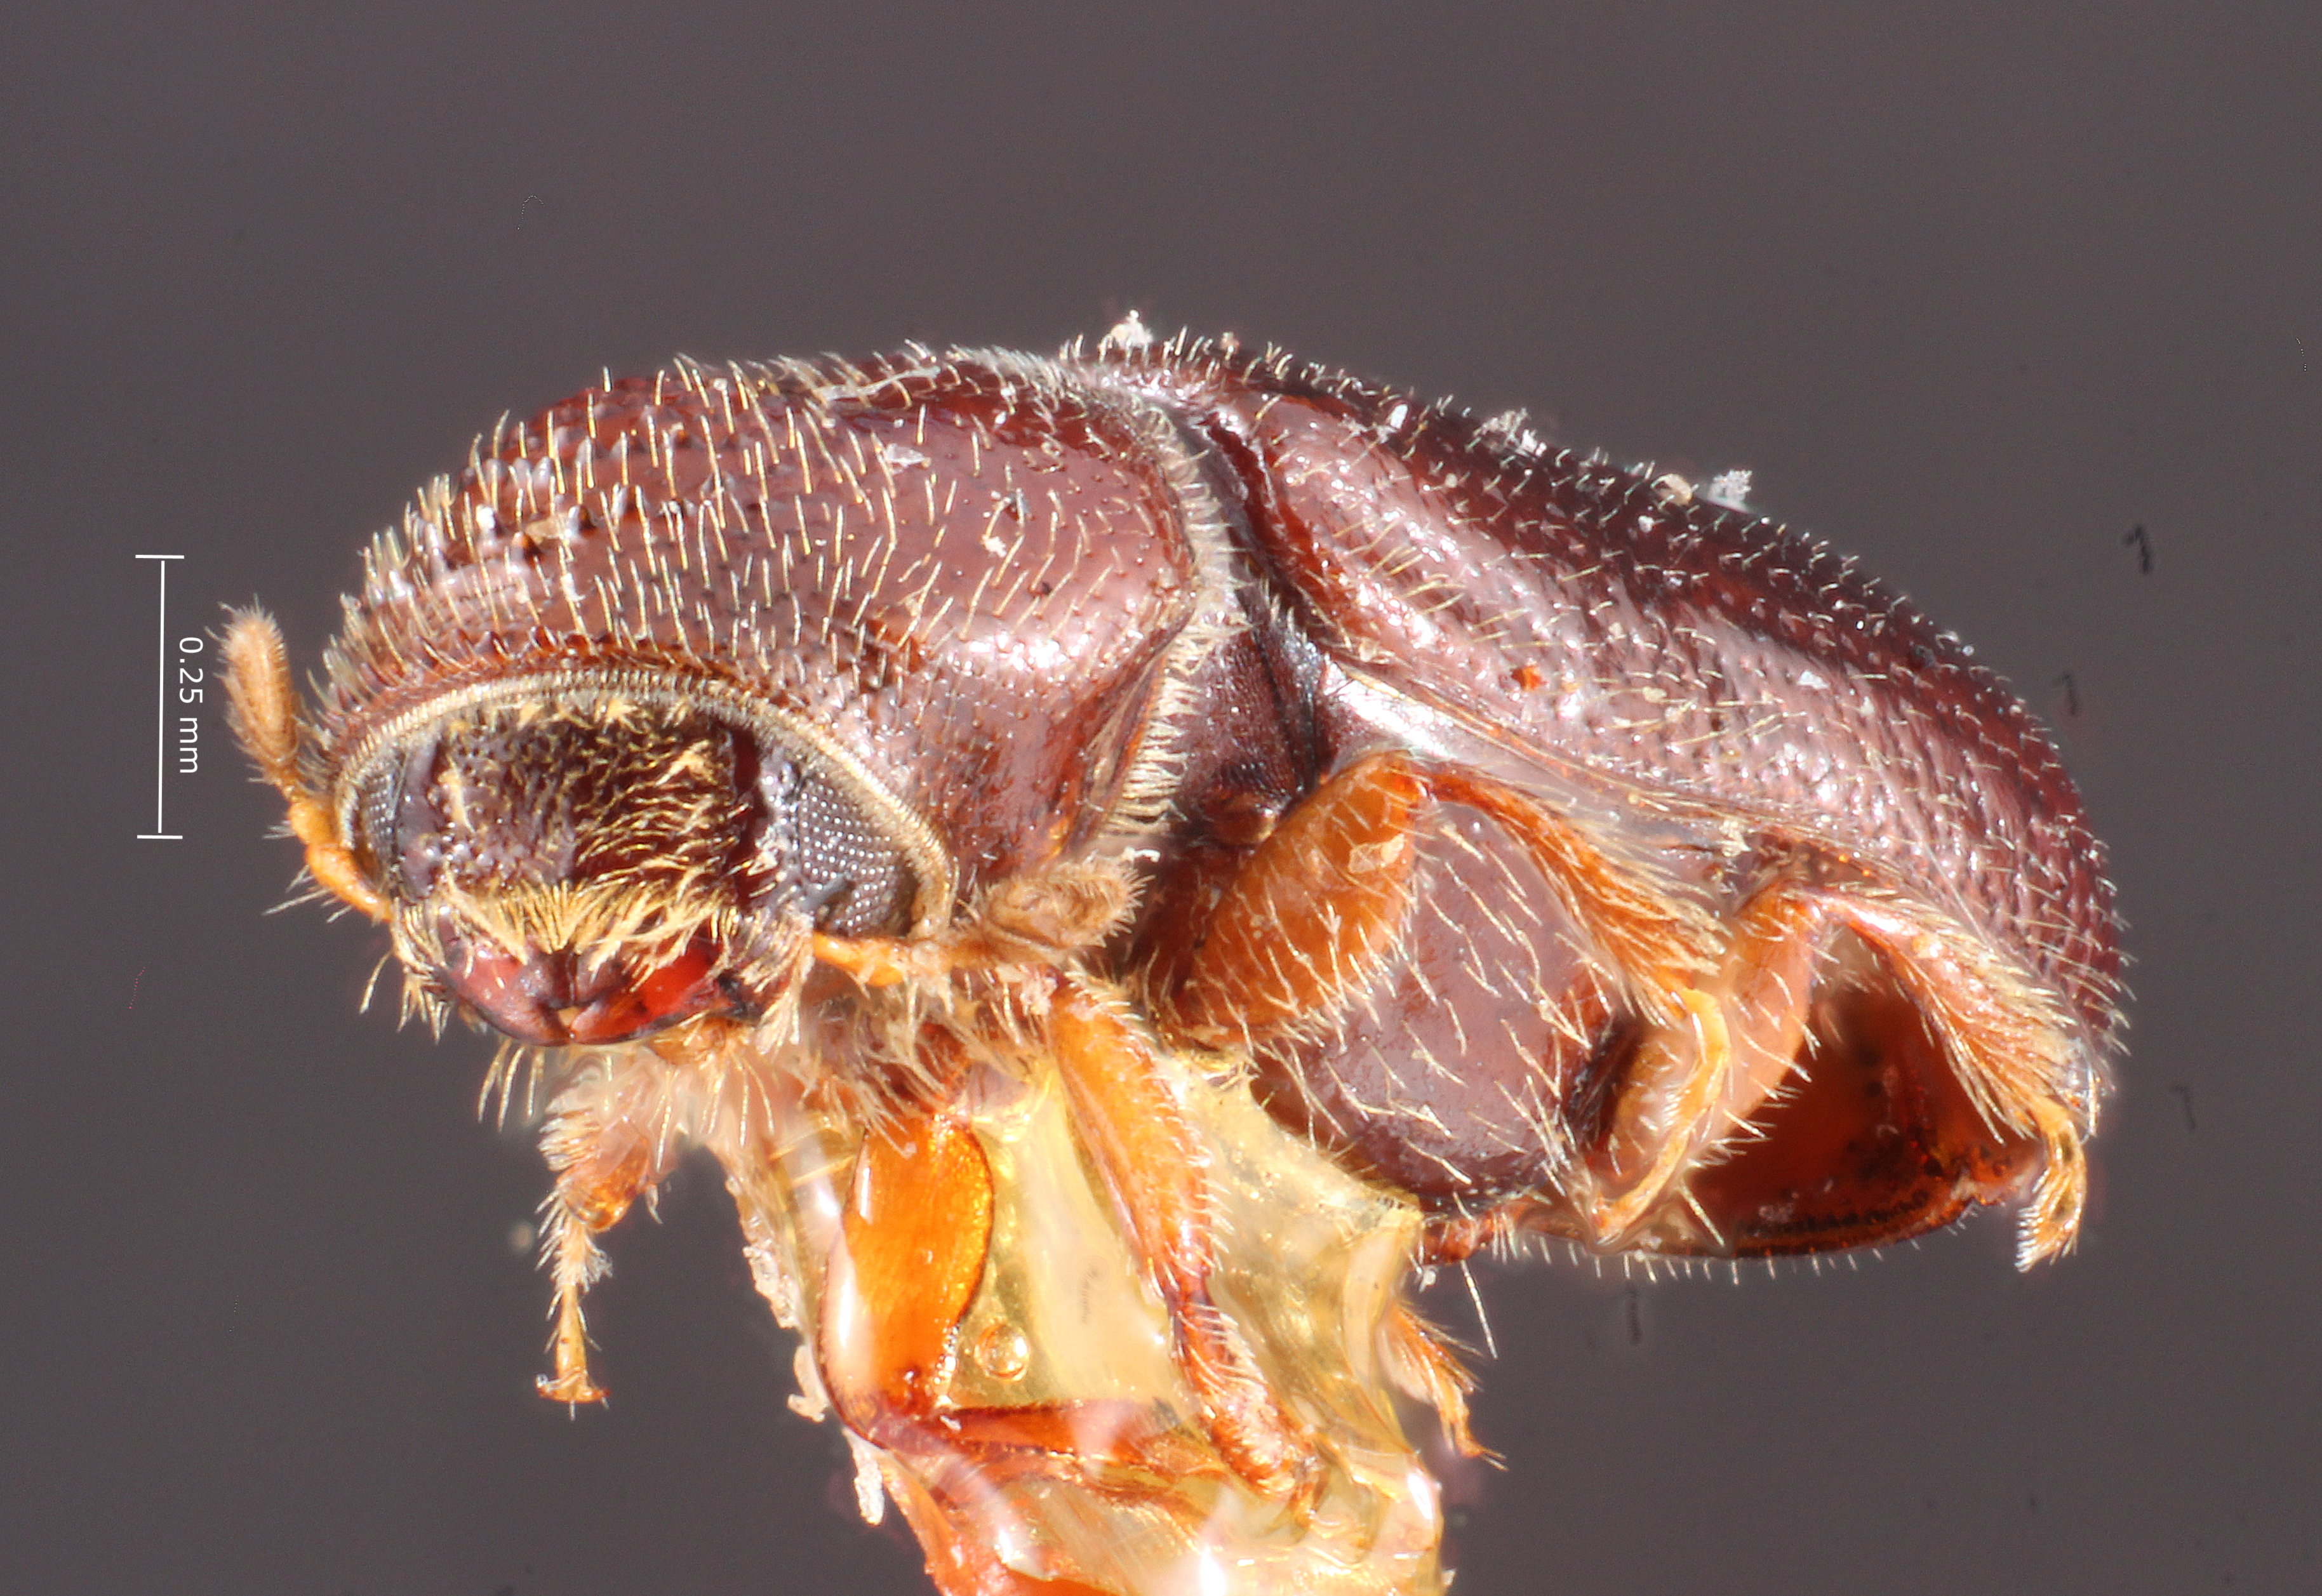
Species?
Pityophthorus aquilus
